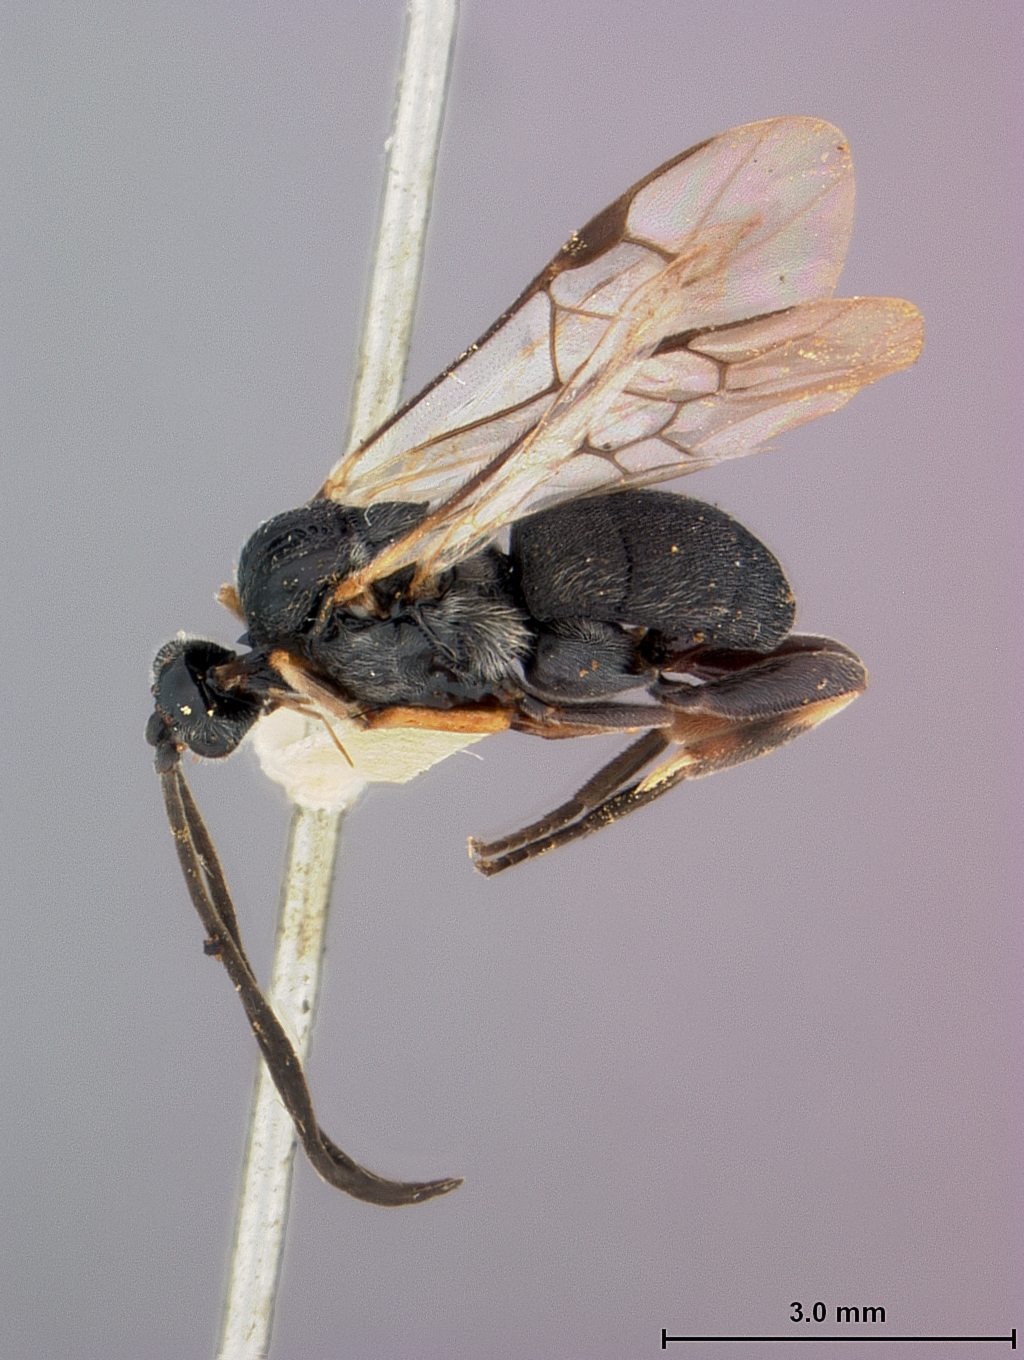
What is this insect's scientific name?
Odontofornicia moronis
